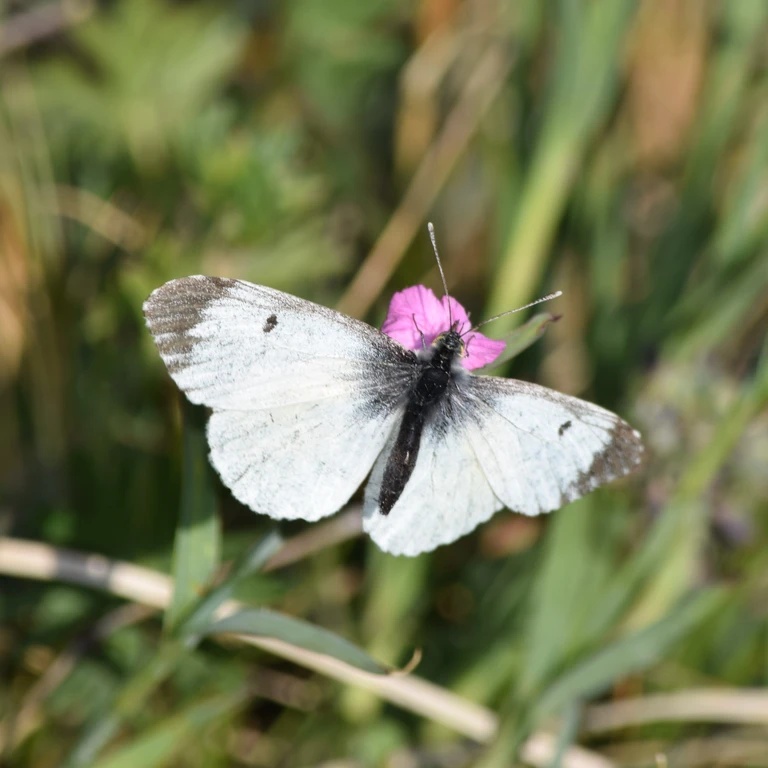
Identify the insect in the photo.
Anthocharis cardamines
